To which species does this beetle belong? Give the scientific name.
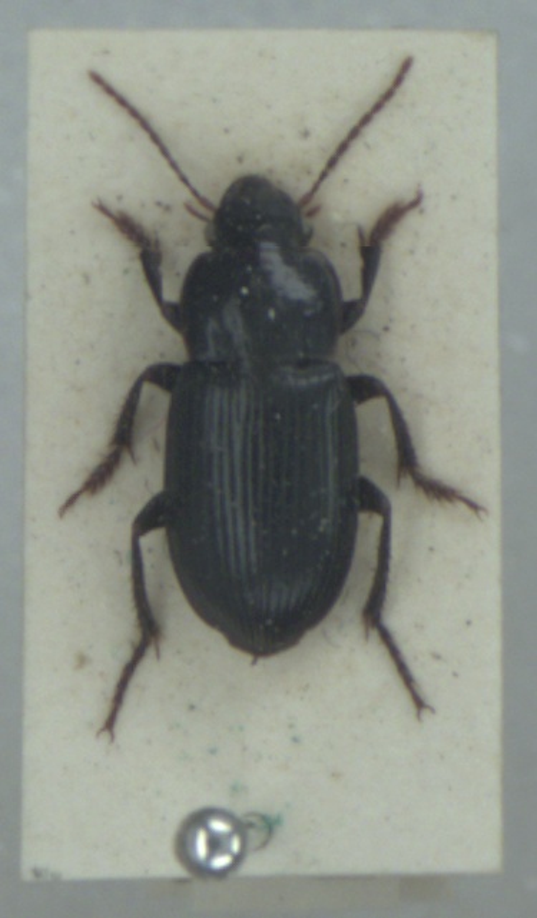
Harpalus rufipalpis
